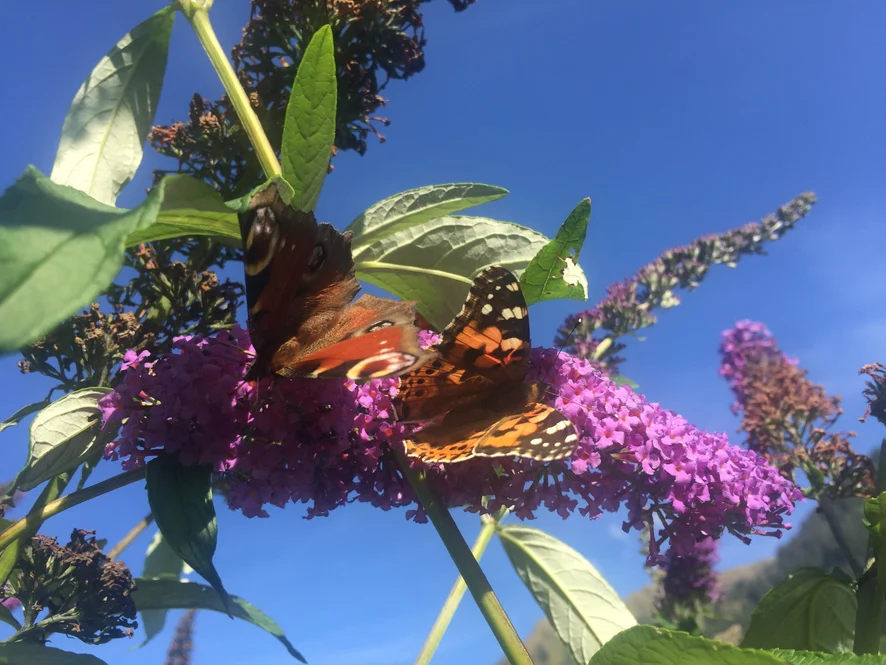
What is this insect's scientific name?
Vanessa cardui
